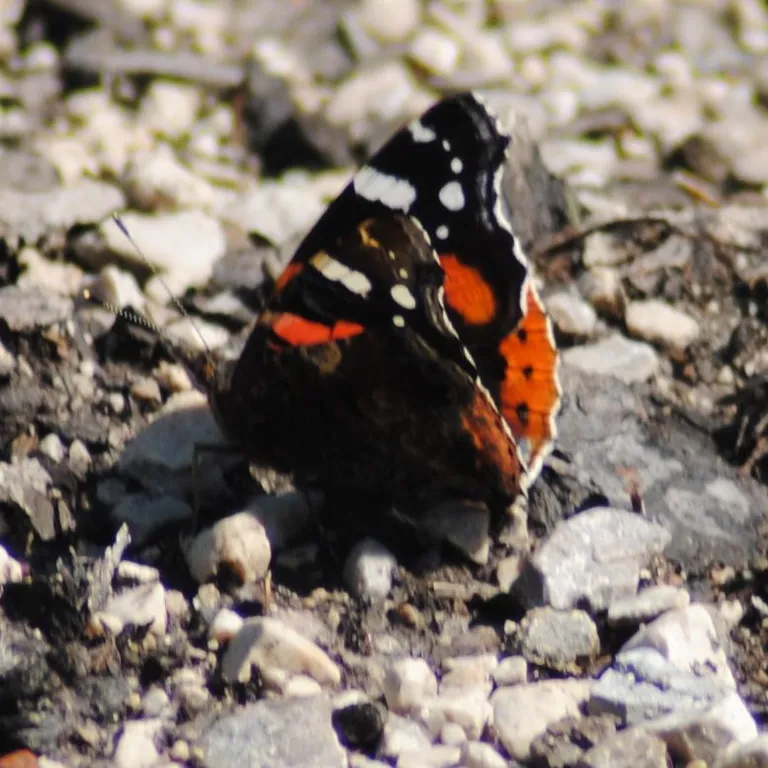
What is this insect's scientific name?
Vanessa atalanta
